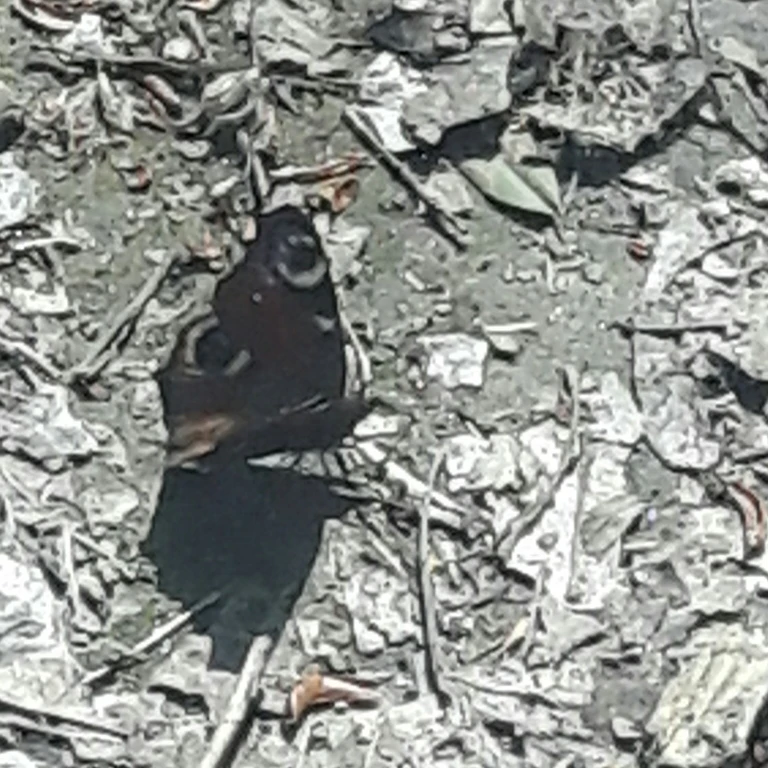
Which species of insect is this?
Aglais io
